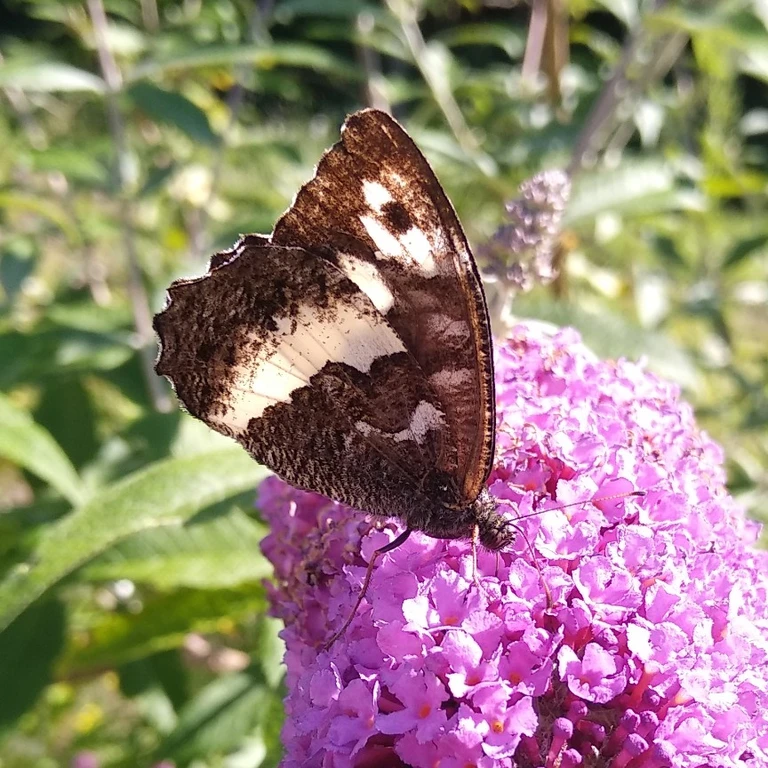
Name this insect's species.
Brintesia circe
